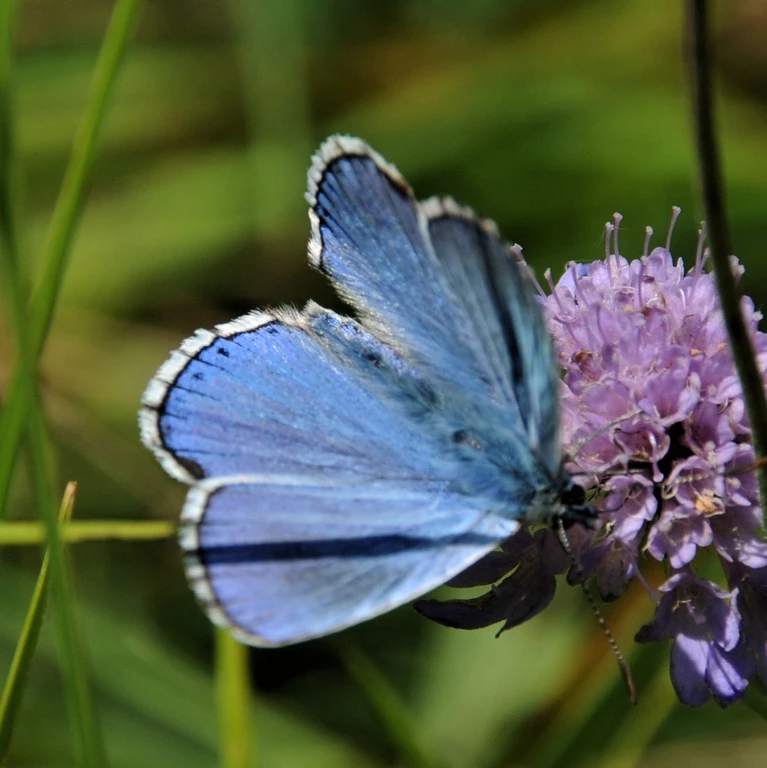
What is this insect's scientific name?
Lysandra bellargus
